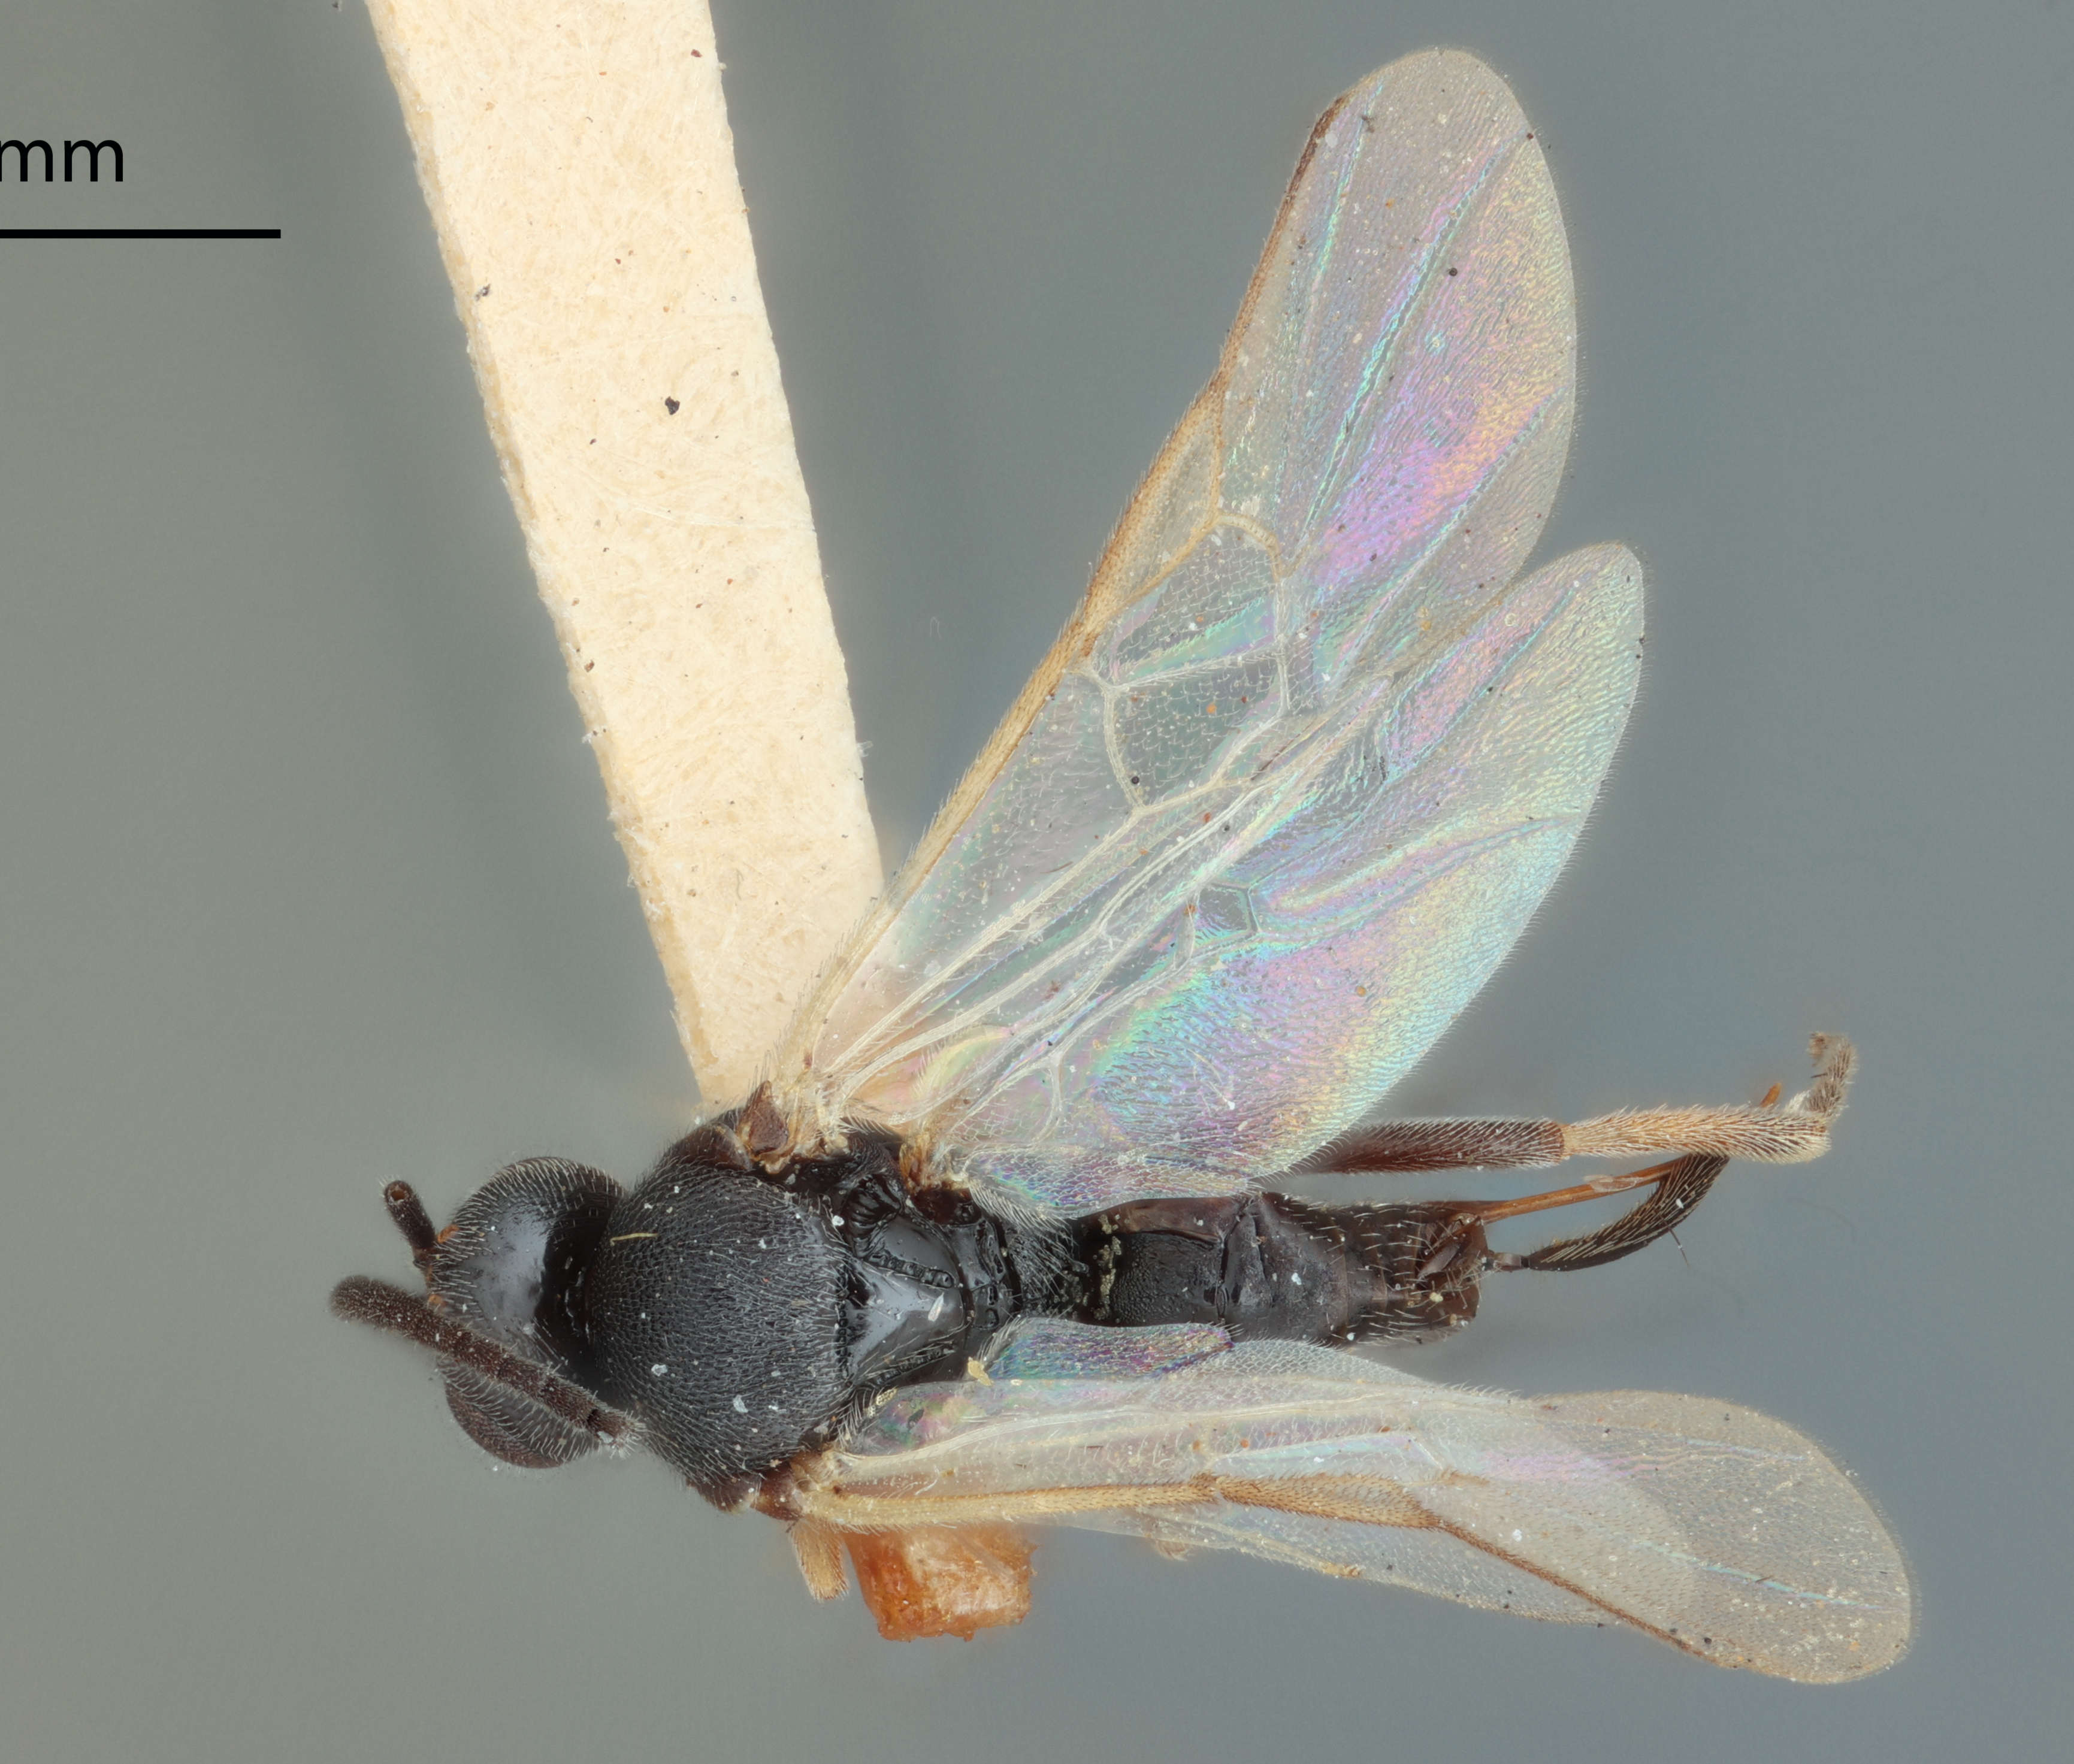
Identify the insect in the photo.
Apanteles murcia
